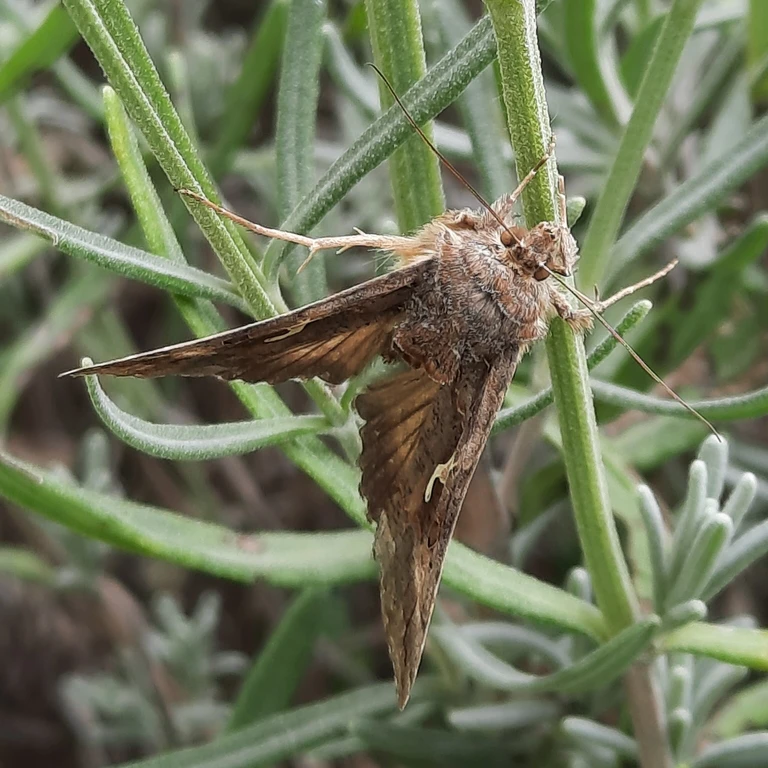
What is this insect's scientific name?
Autographa gamma
